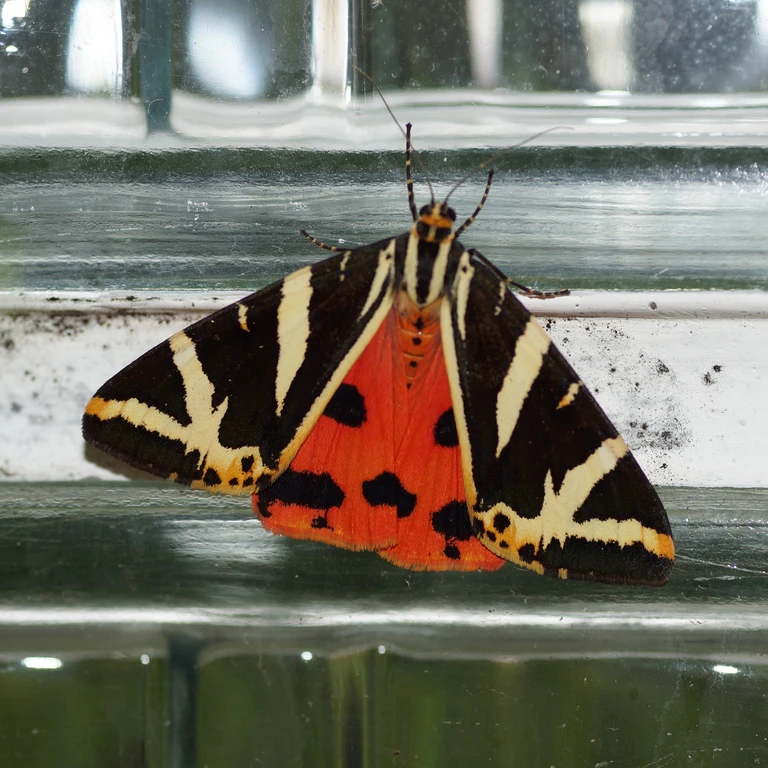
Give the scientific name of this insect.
Euplagia quadripunctaria
